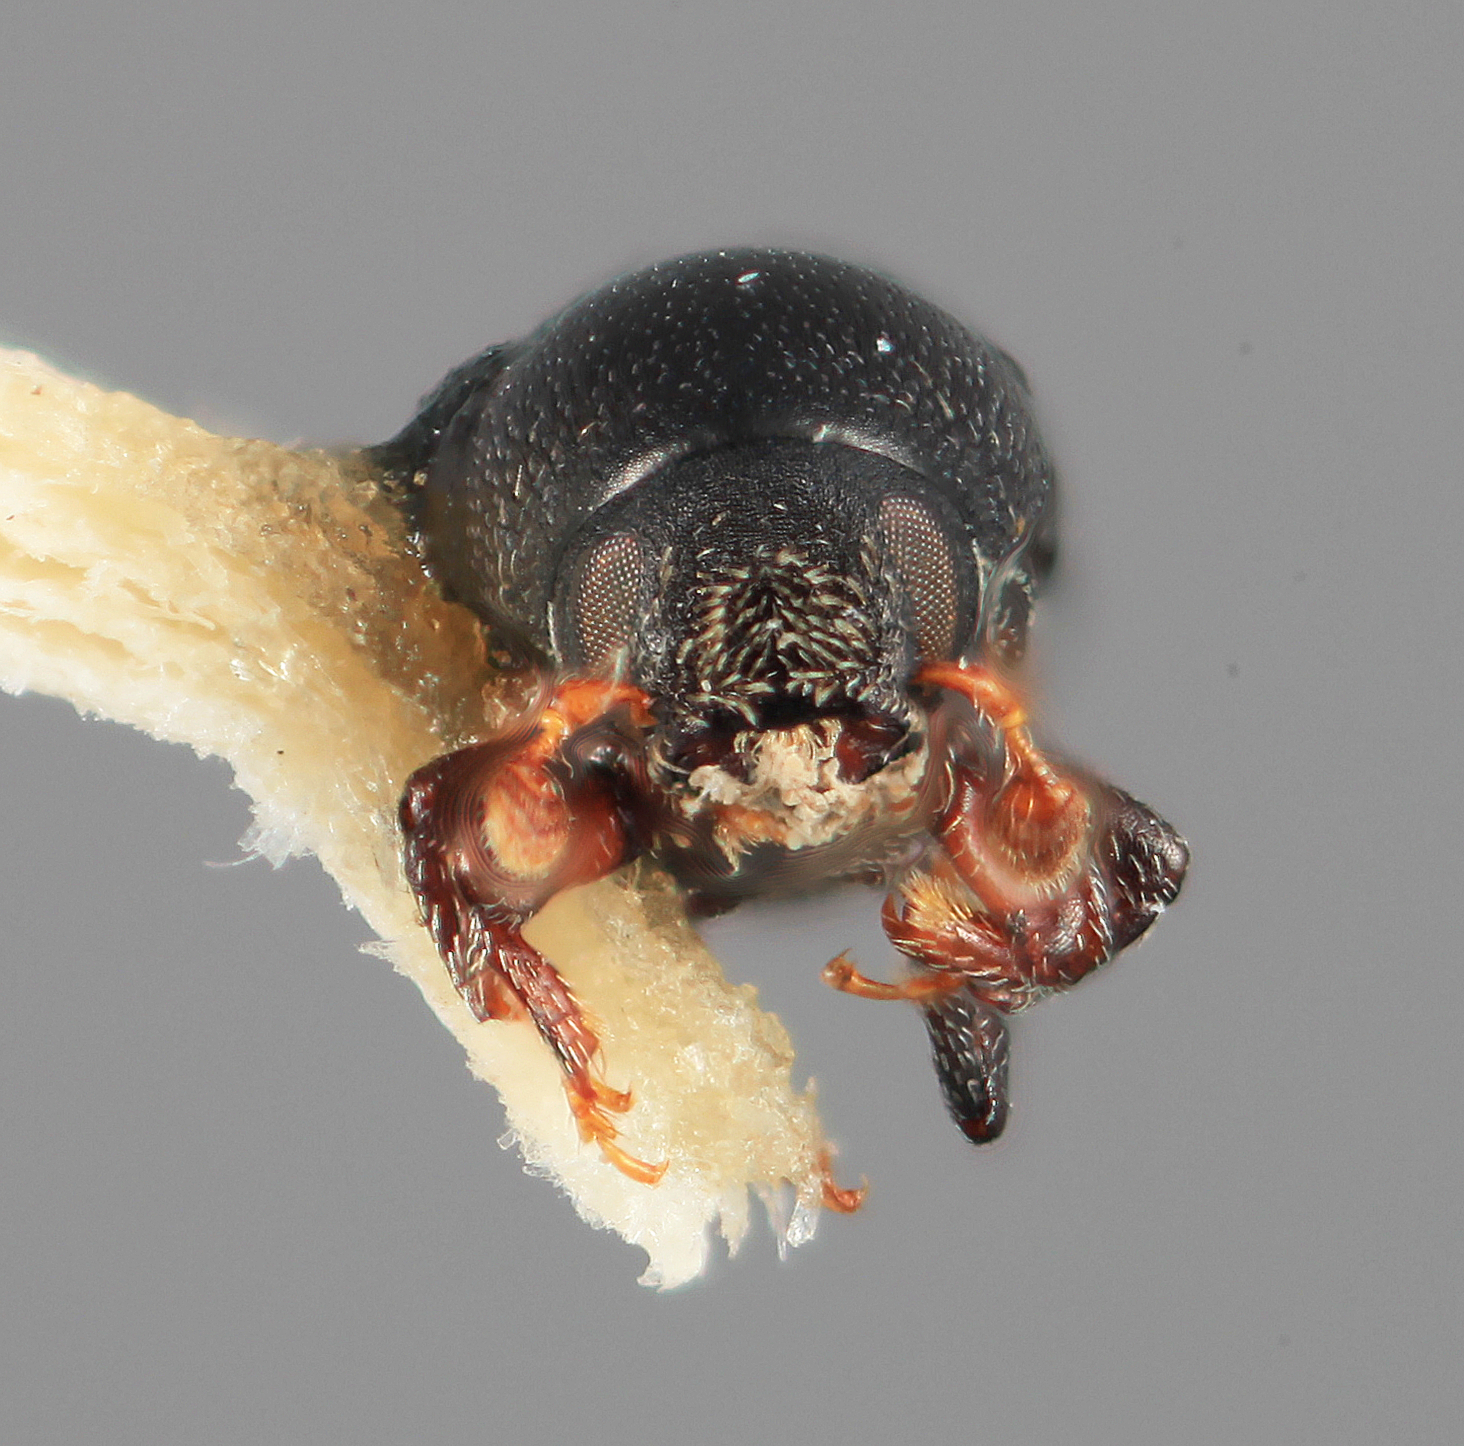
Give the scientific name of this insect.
Cnemonyx vismiacolens
